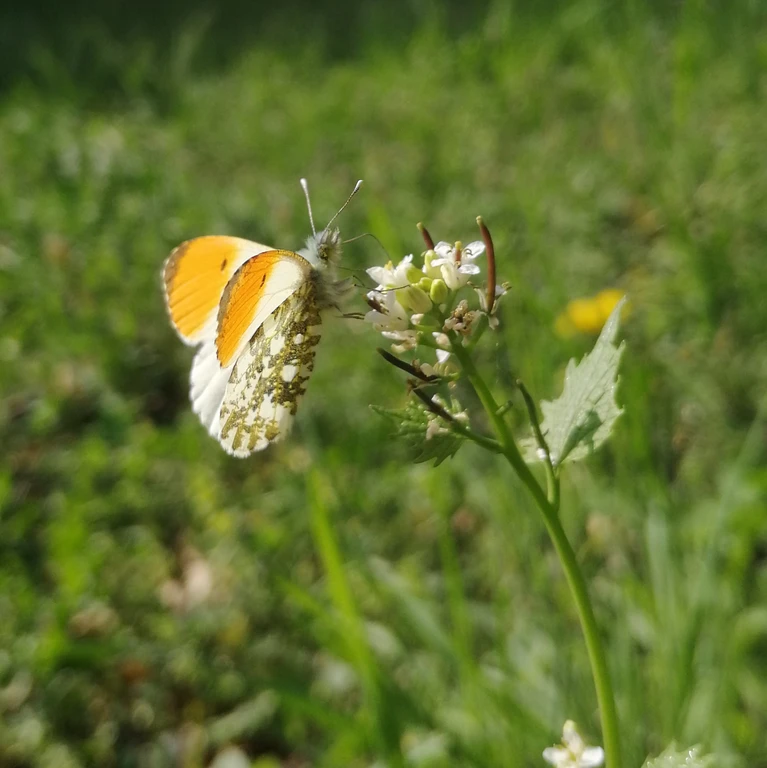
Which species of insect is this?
Anthocharis cardamines
